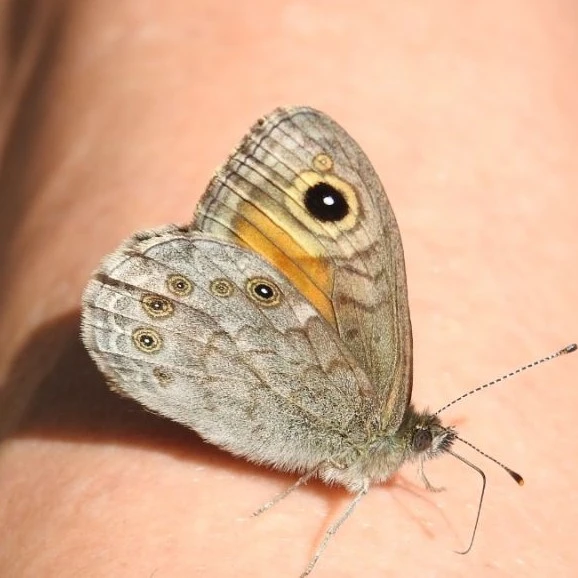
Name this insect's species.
Lasiommata maera (also Pararge maera)
